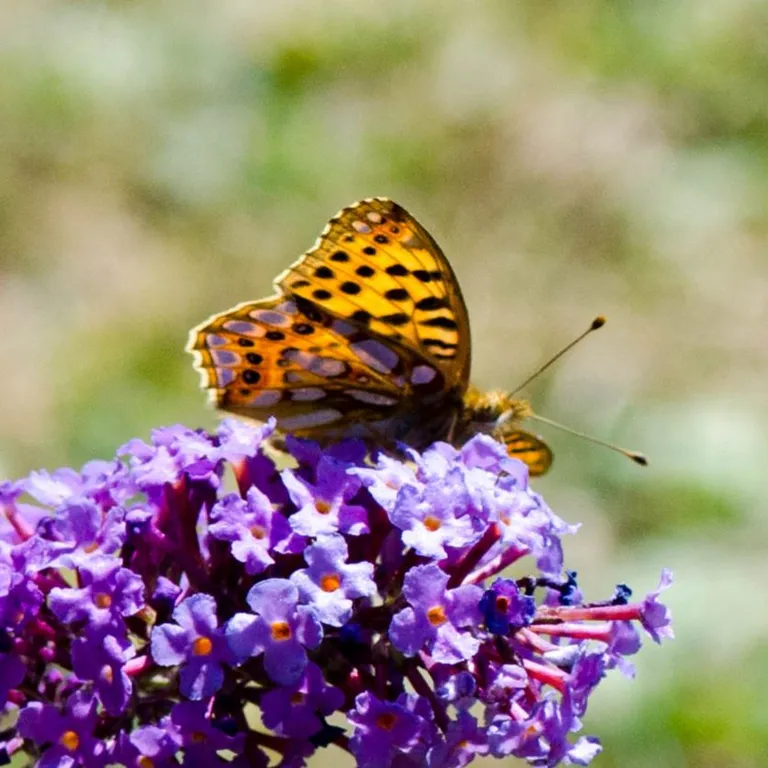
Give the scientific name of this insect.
Issoria lathonia
